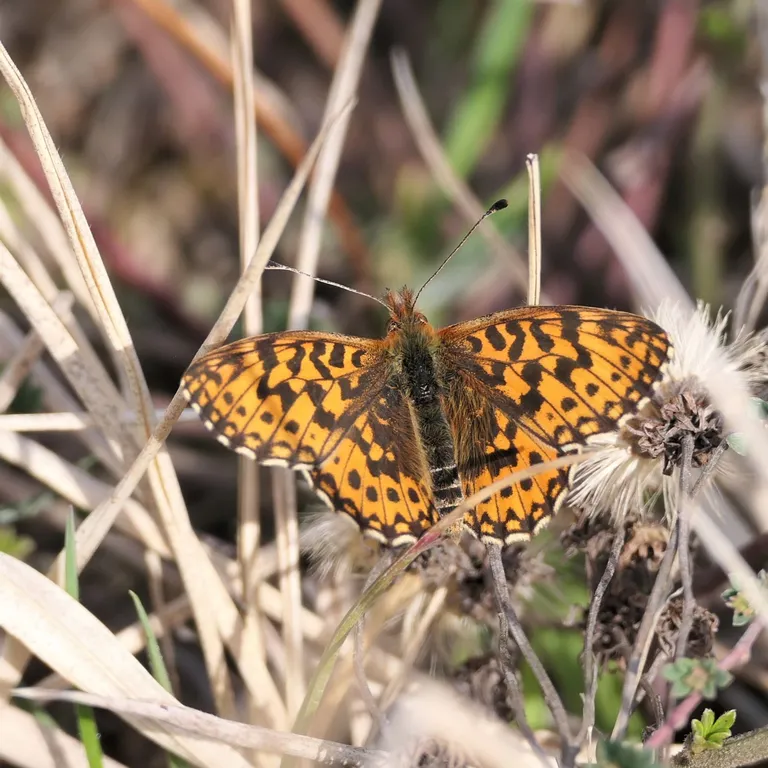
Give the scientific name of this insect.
Boloria dia
